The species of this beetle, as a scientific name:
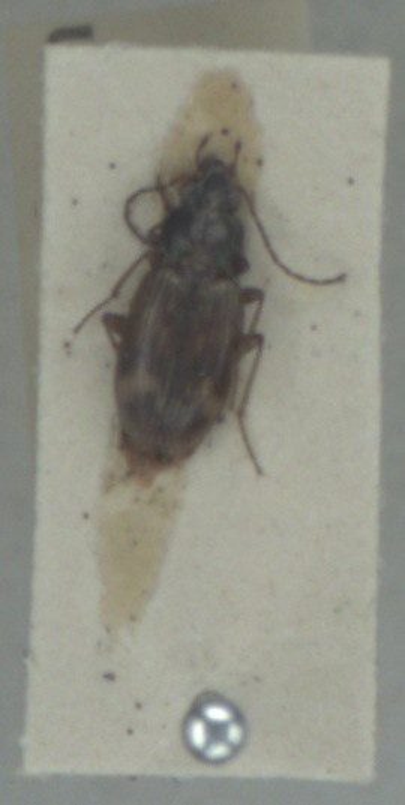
Bembidion dentellum
